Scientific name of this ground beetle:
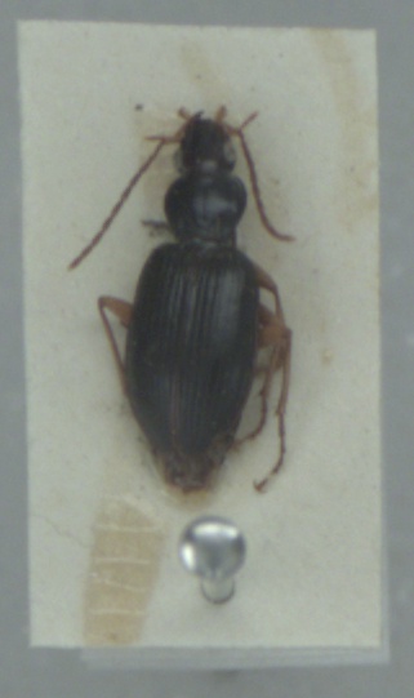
Paranchus albipes
